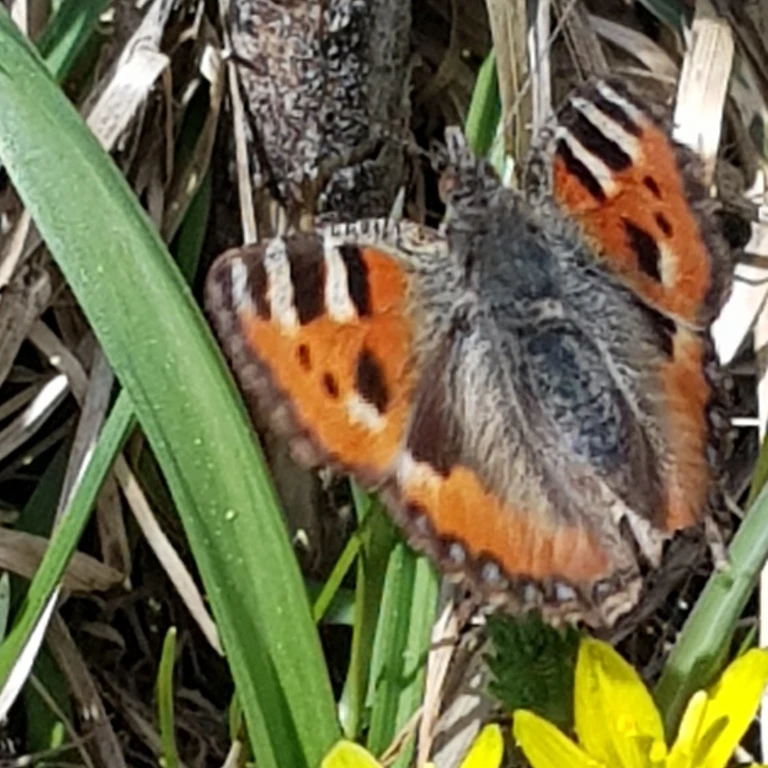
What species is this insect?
Aglais urticae
